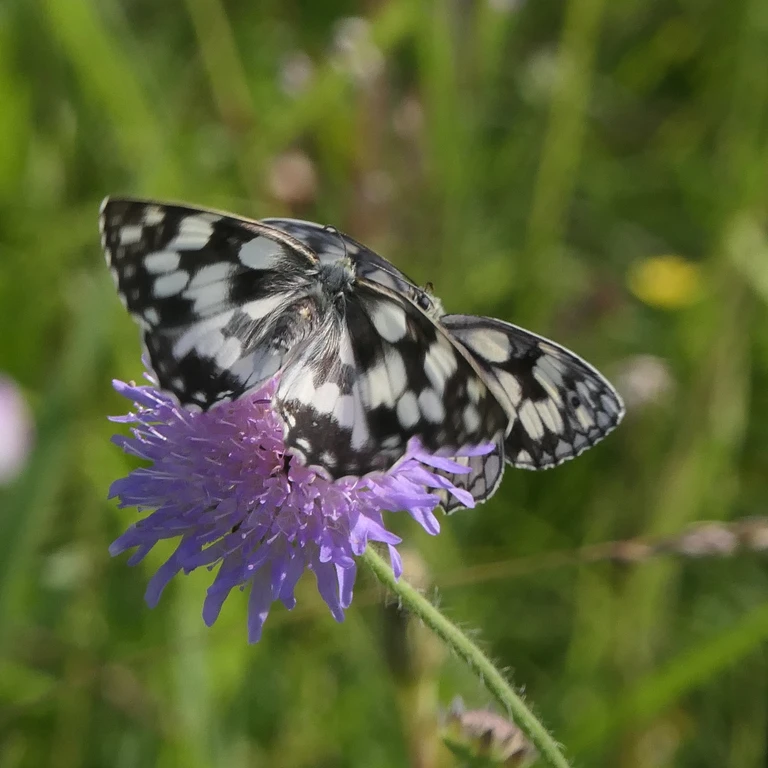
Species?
Melanargia galathea
